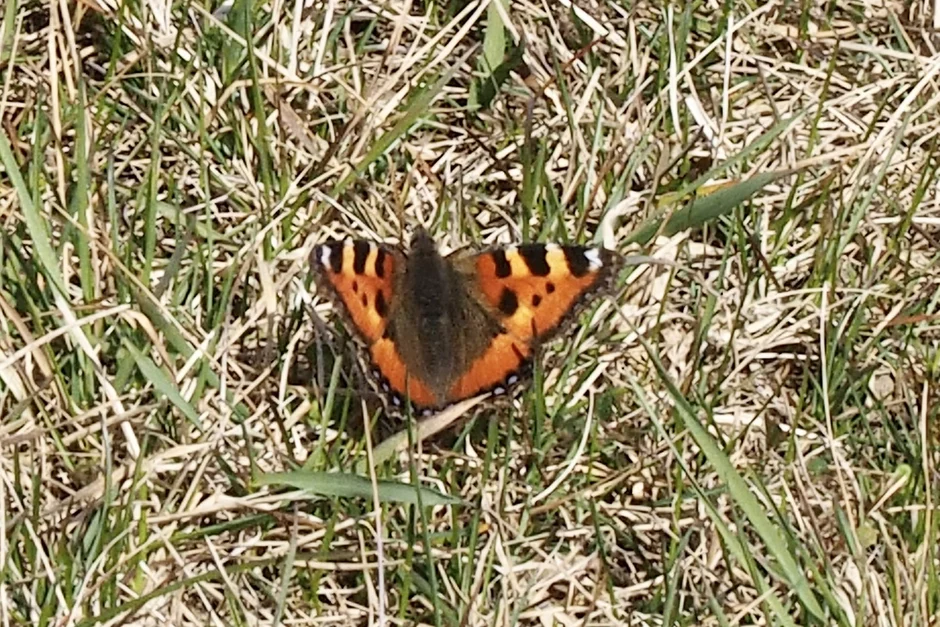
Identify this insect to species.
Aglais urticae
